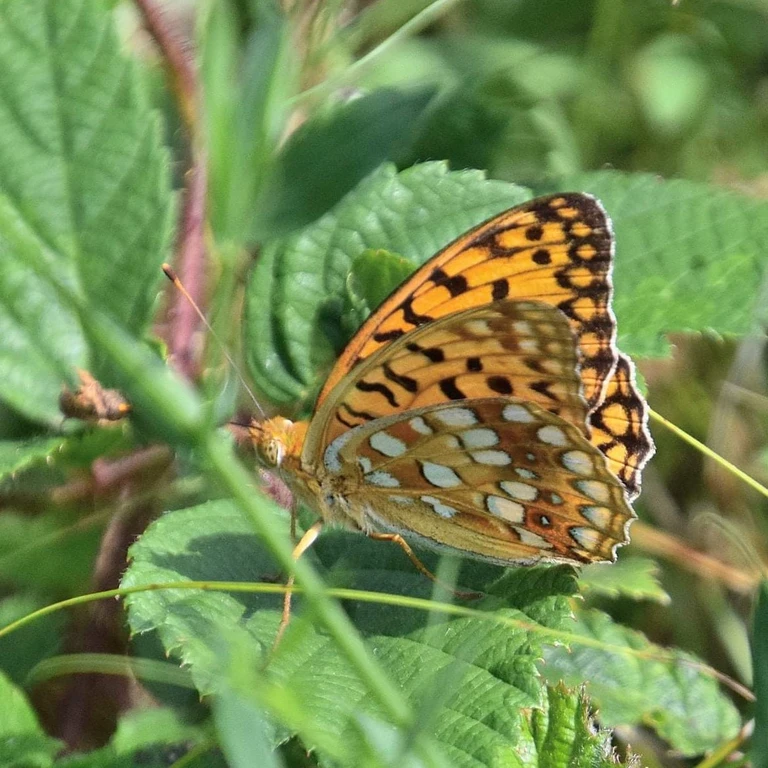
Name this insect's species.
Fabriciana adippe
